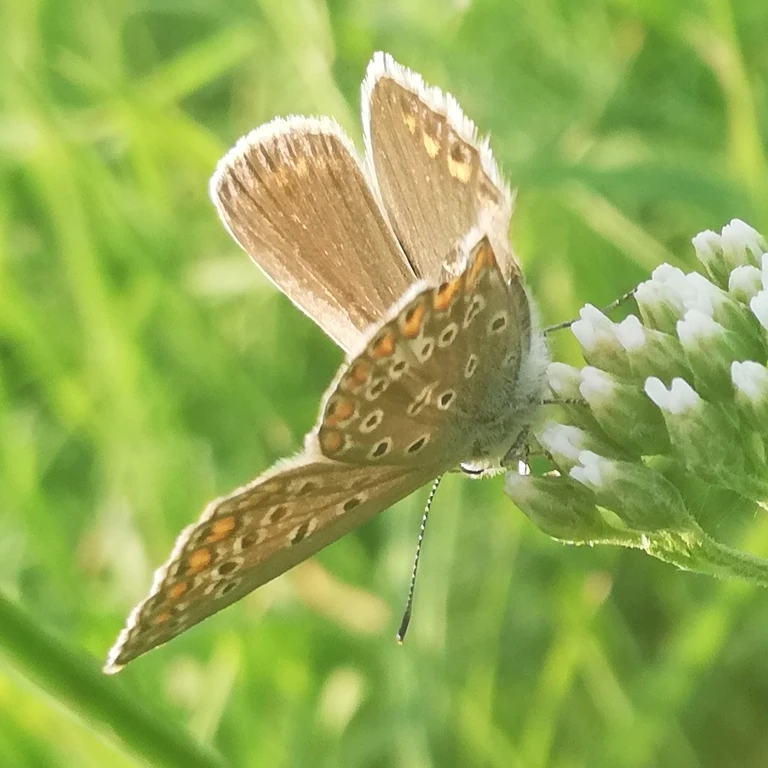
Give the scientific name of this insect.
Polyommatus icarus
